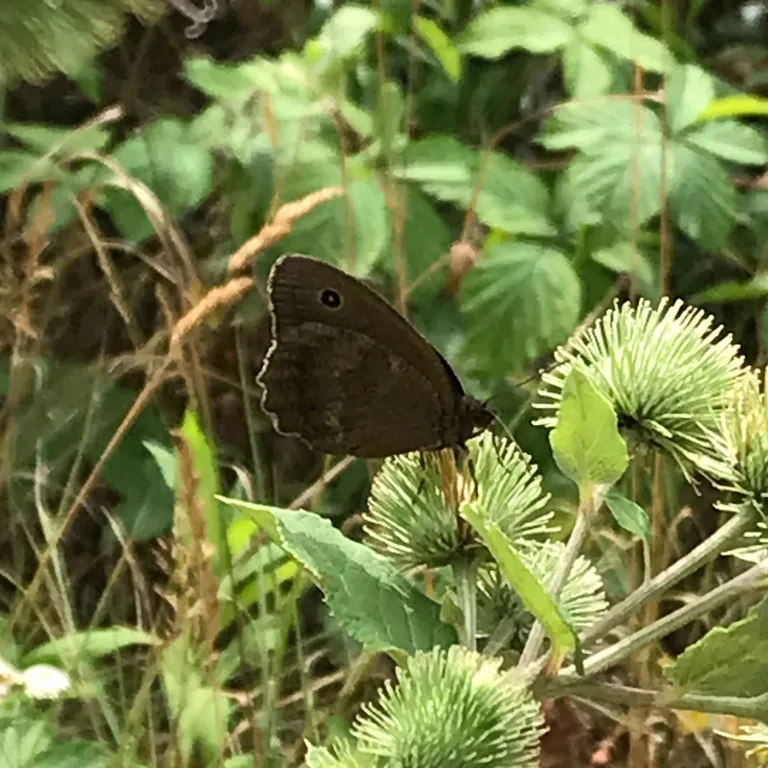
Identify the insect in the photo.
Minois dryas
